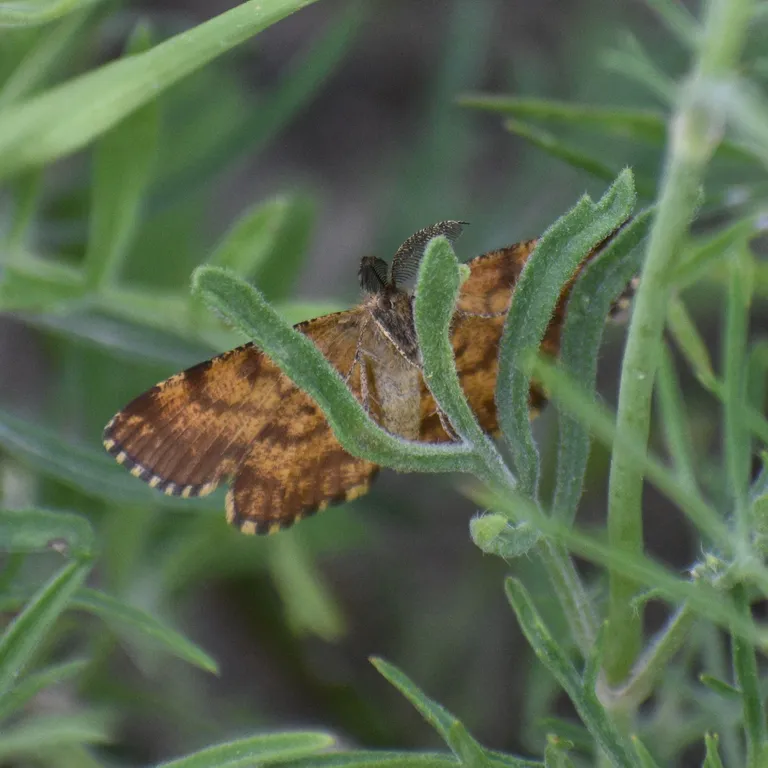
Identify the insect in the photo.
Ematurga atomaria
